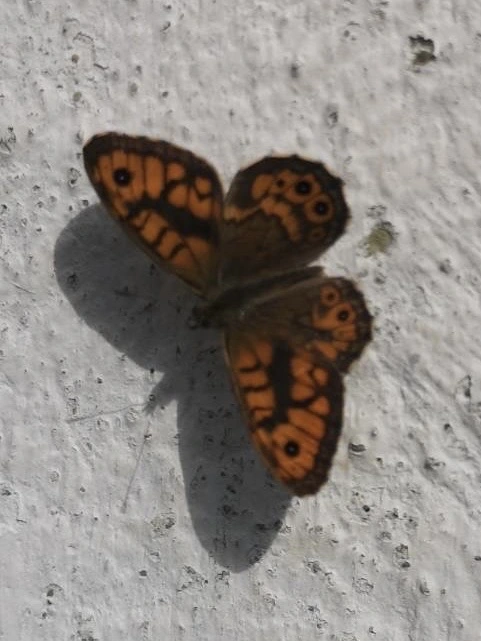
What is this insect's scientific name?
Lasiommata megera (also Pararge megera)
